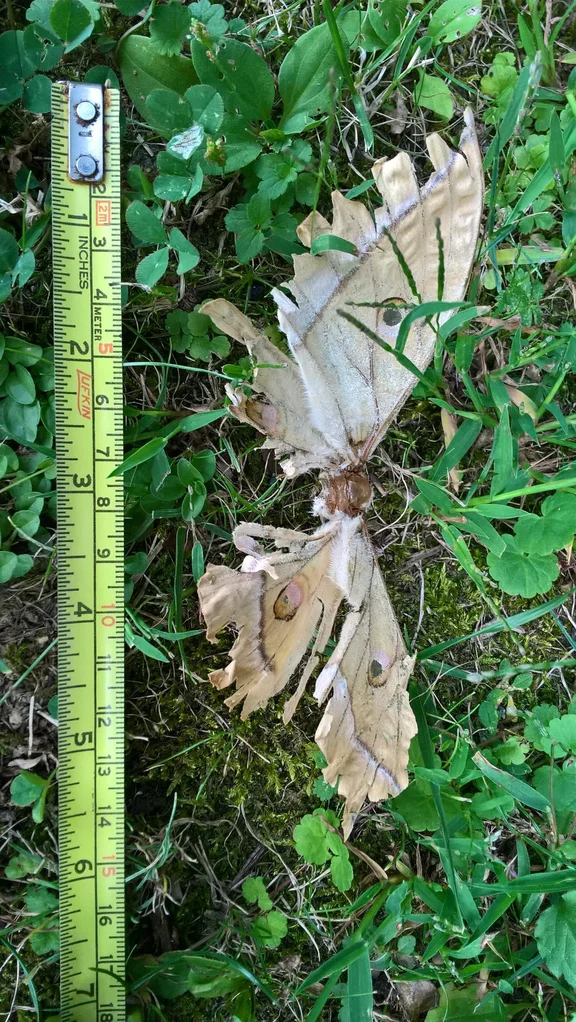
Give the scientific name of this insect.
Antheraea yamamai
